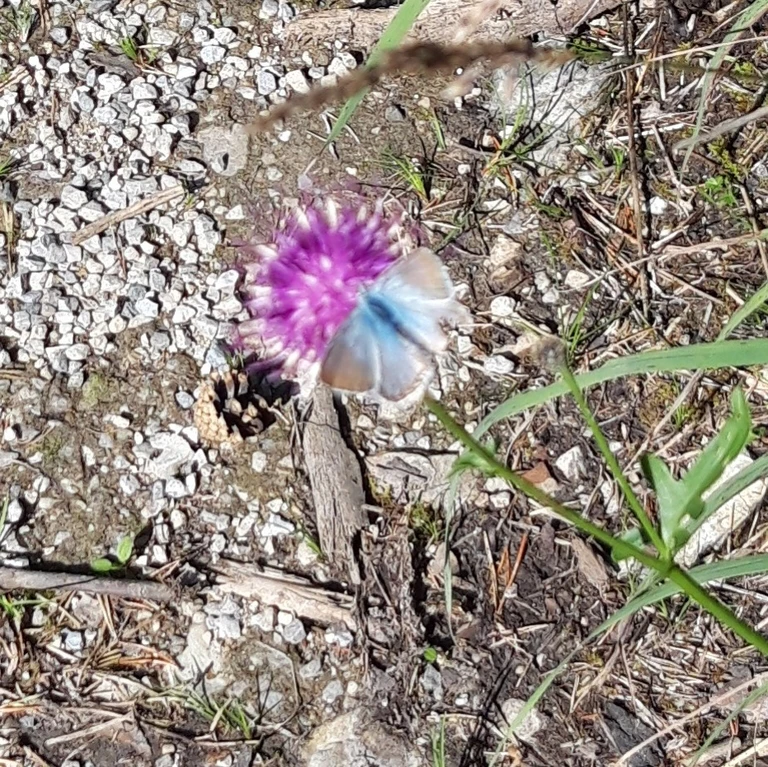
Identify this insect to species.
Lysandra coridon
